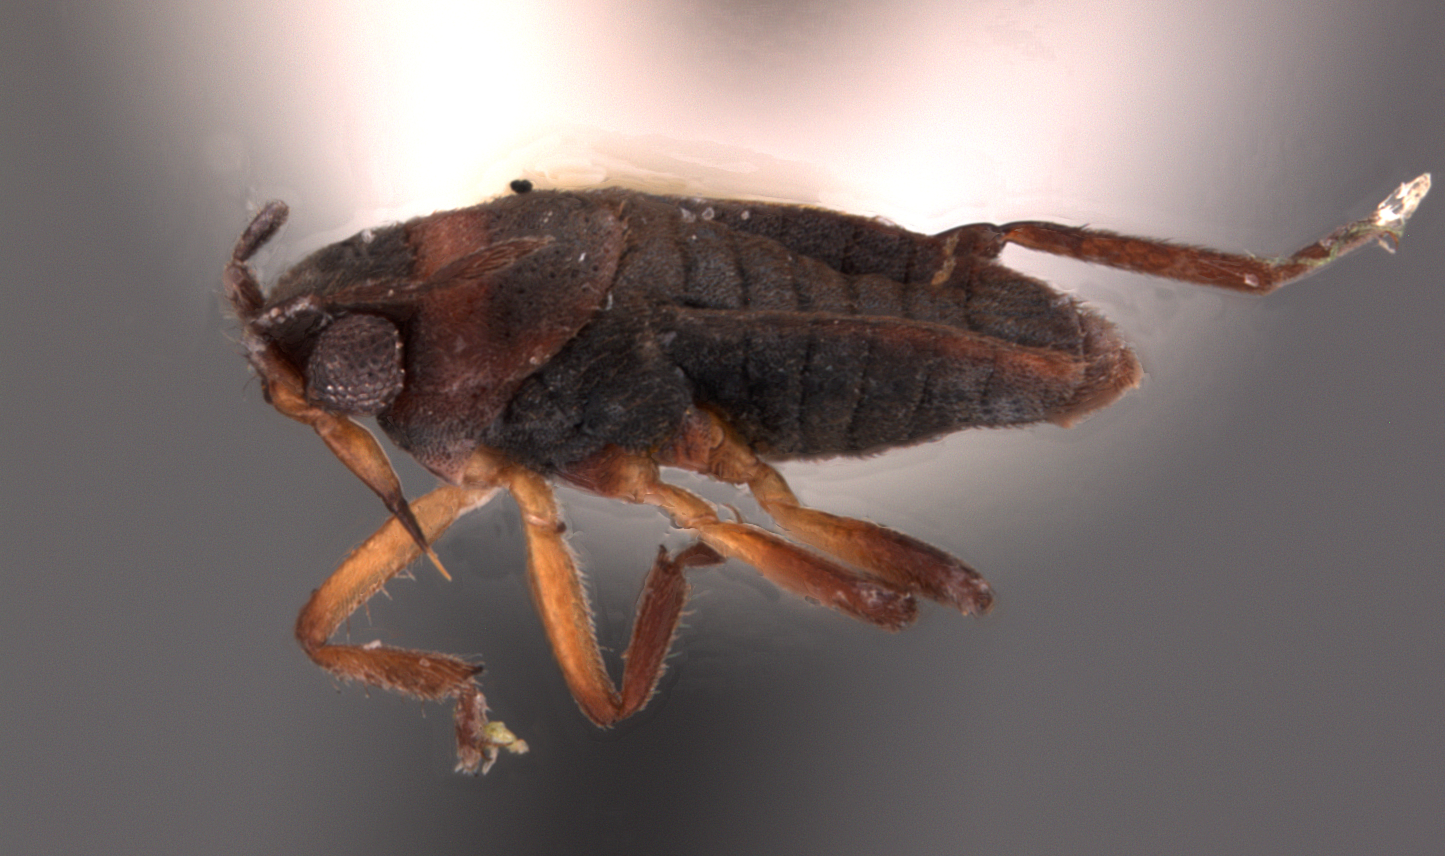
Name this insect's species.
Microvelia duidana
